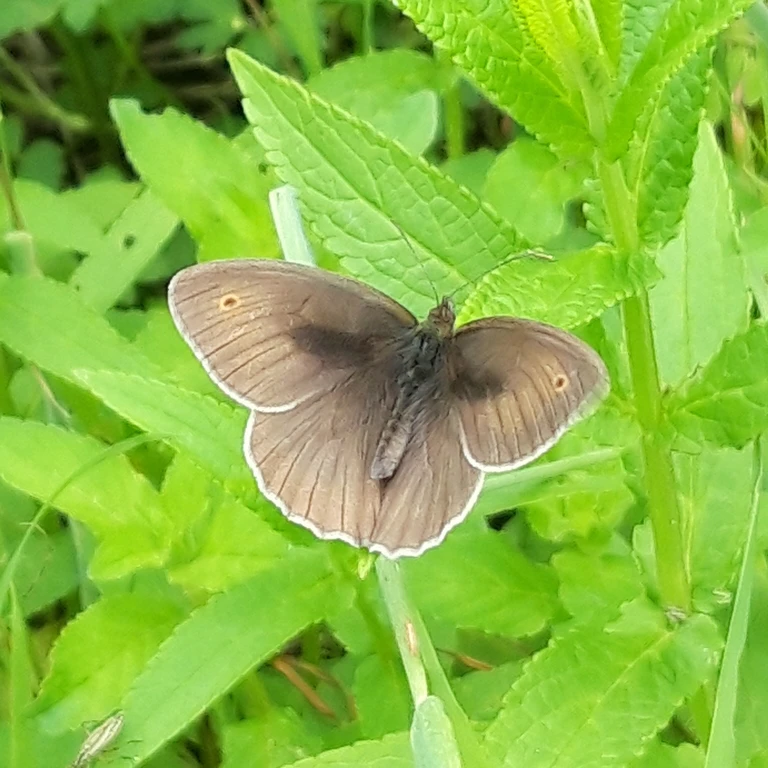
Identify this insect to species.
Maniola jurtina
